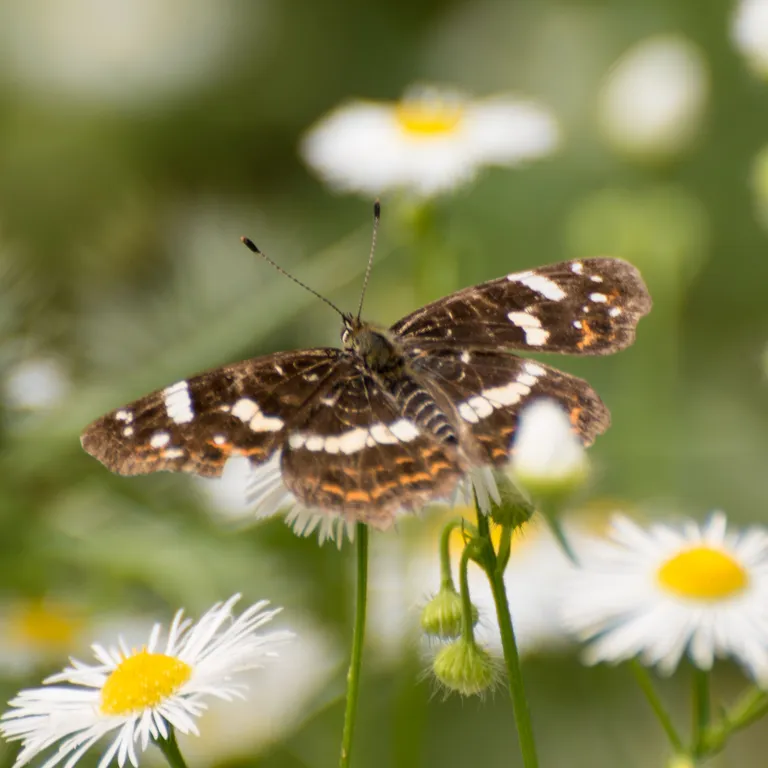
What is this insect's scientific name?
Araschnia levana
